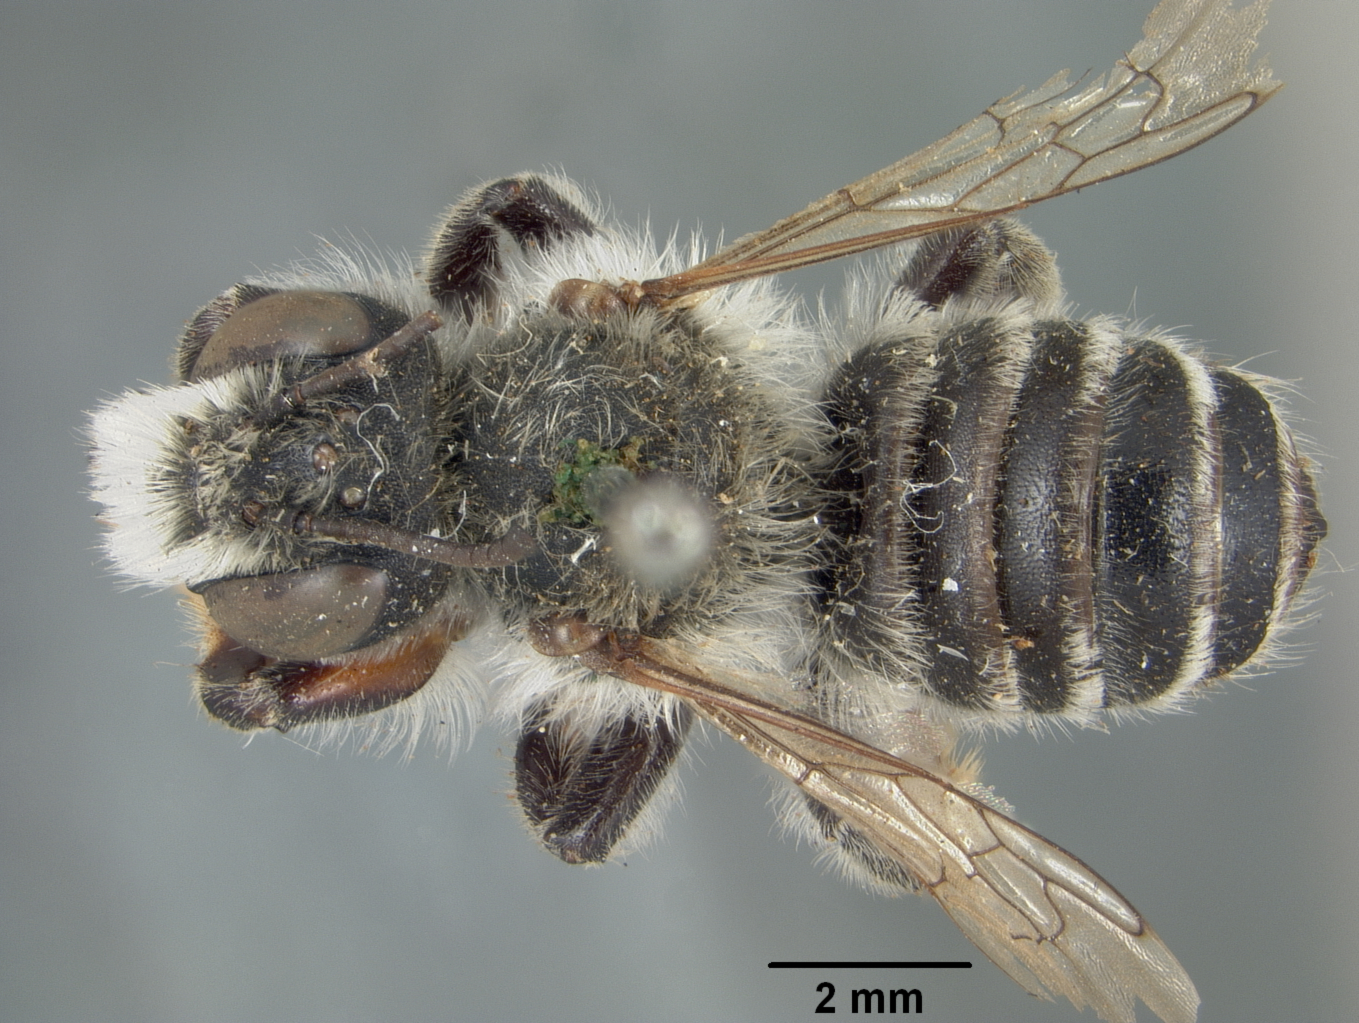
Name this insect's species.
Megachile gravita
